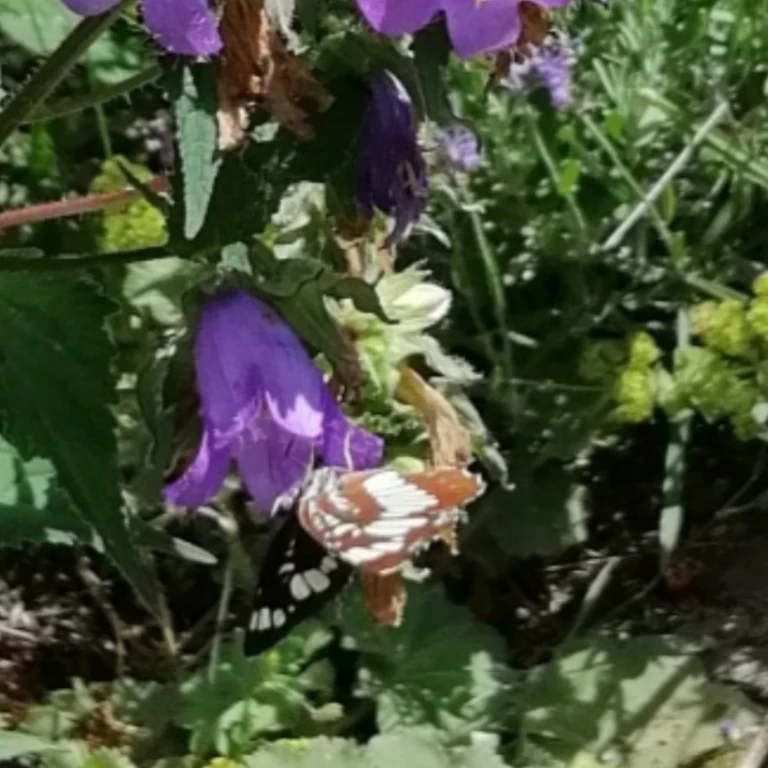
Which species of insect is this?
Neptis rivularis
